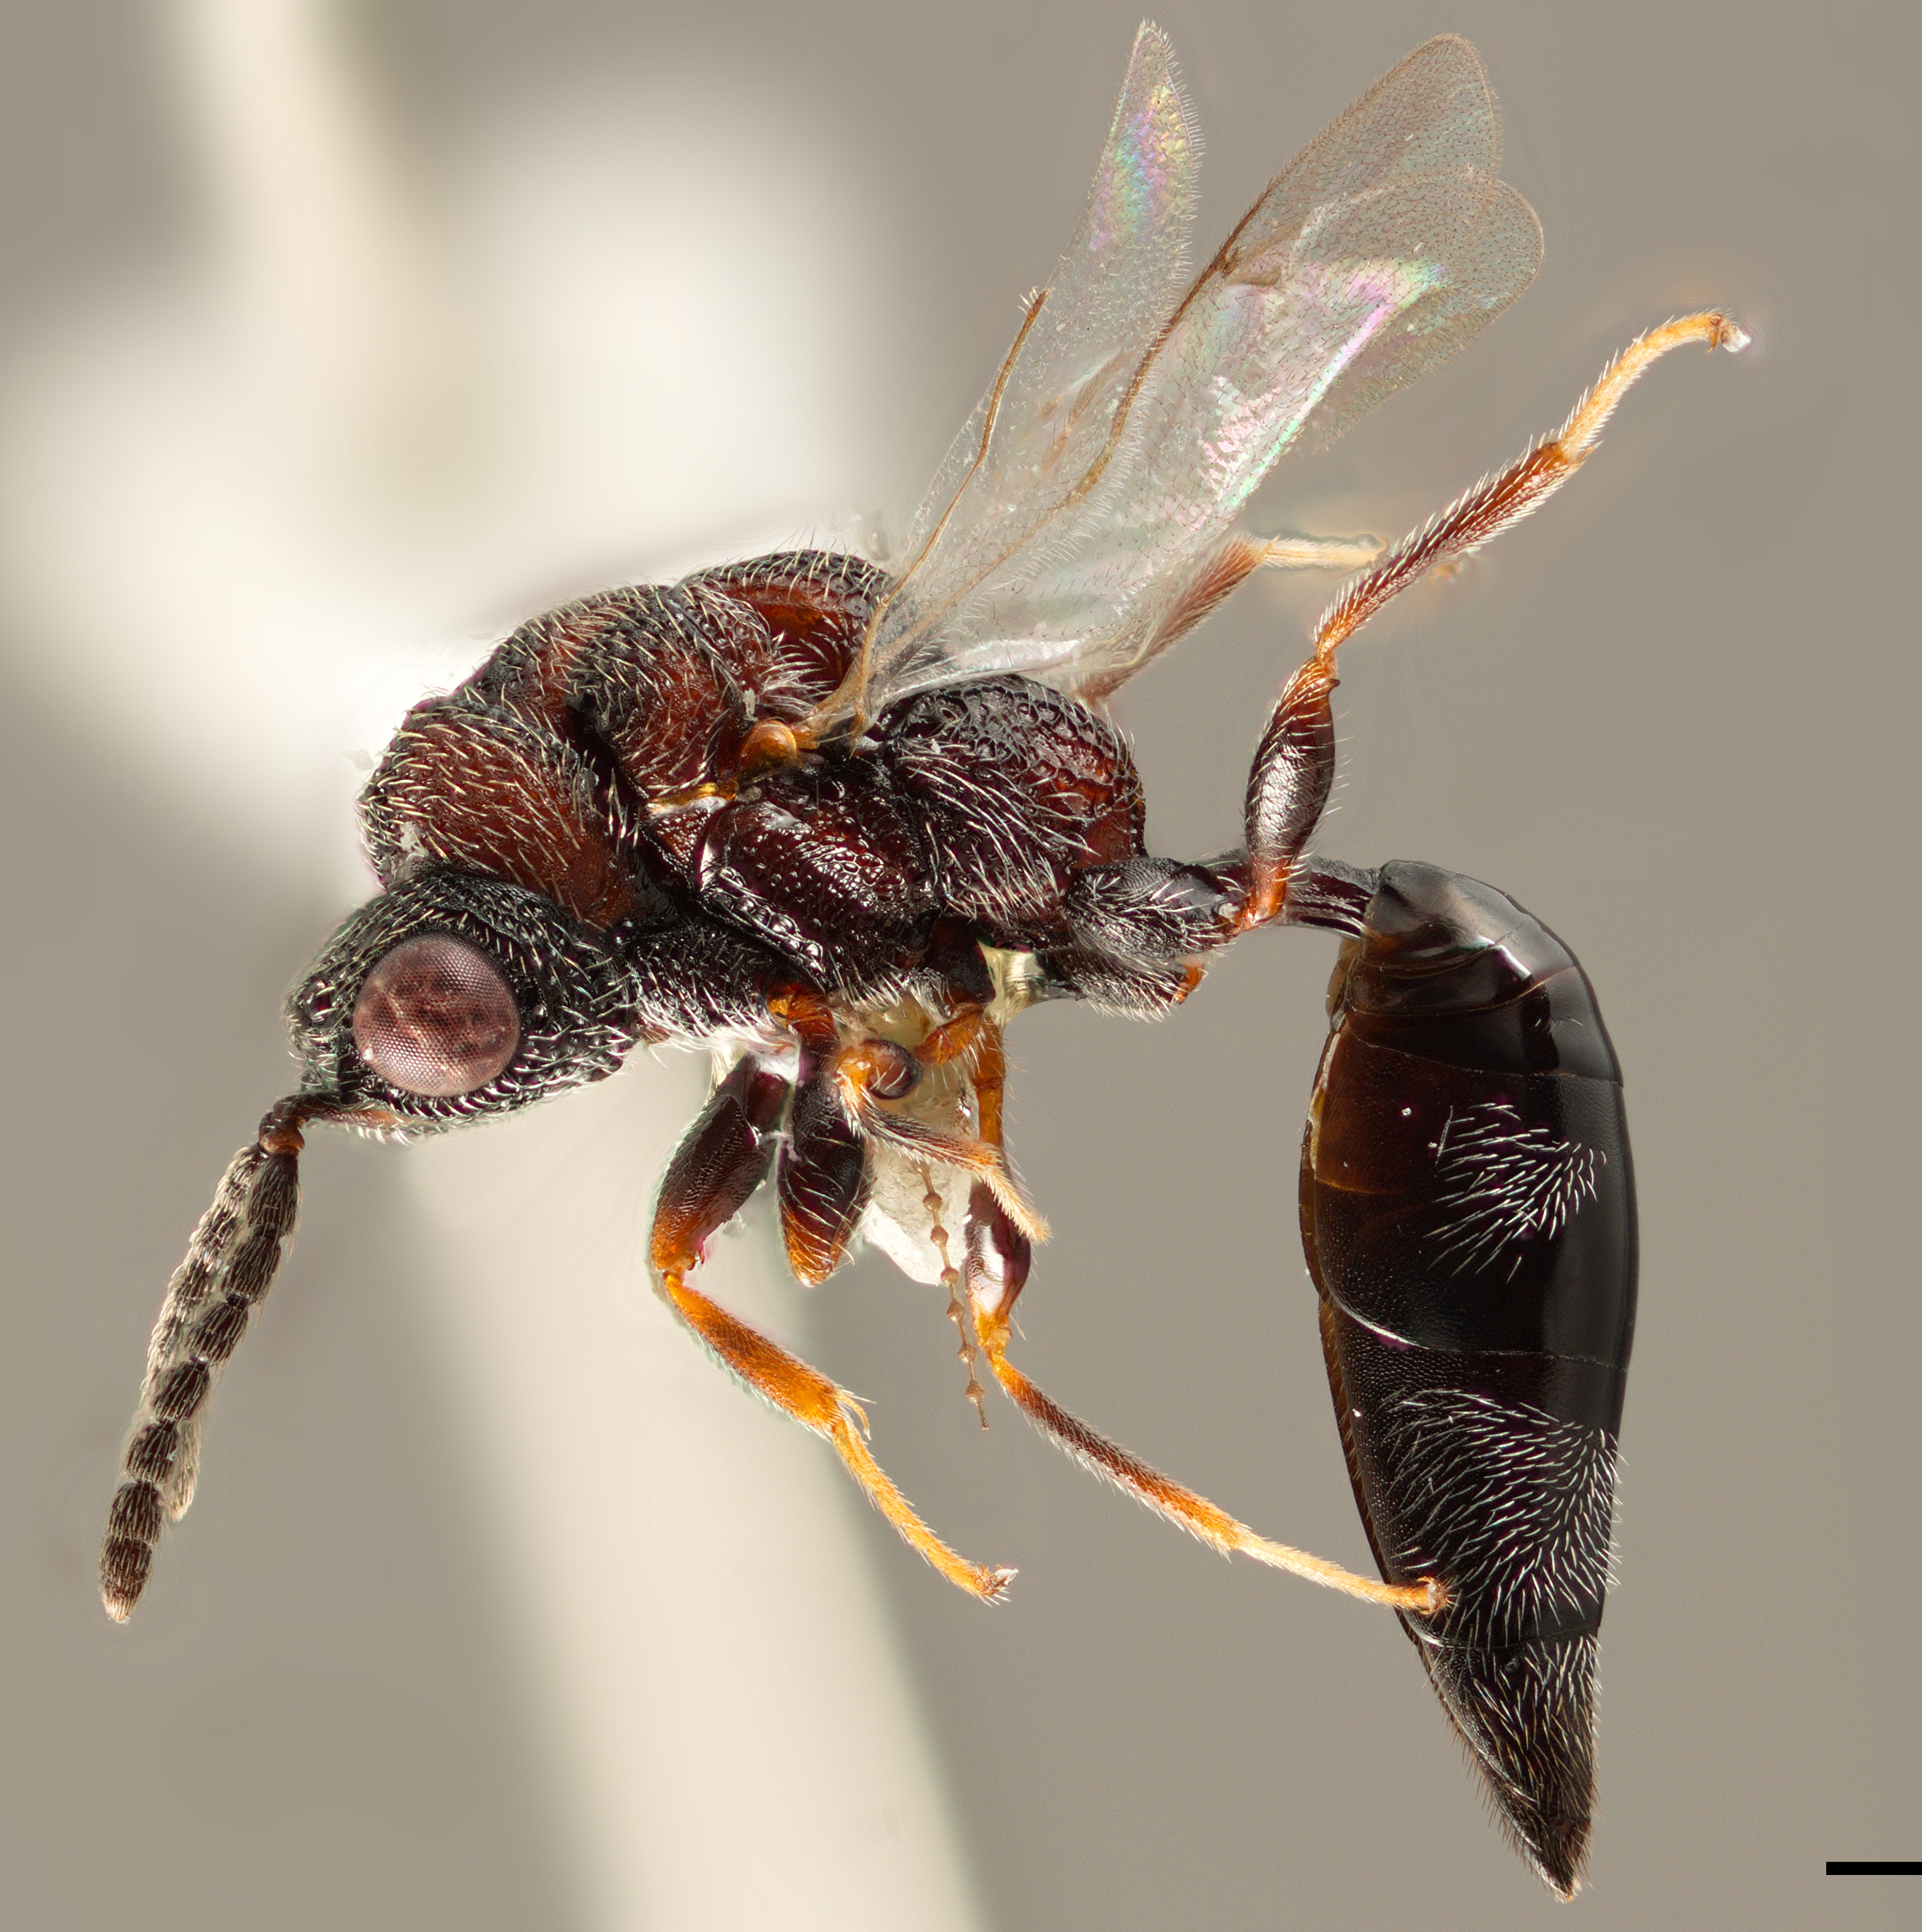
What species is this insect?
Axima zabriskiei
